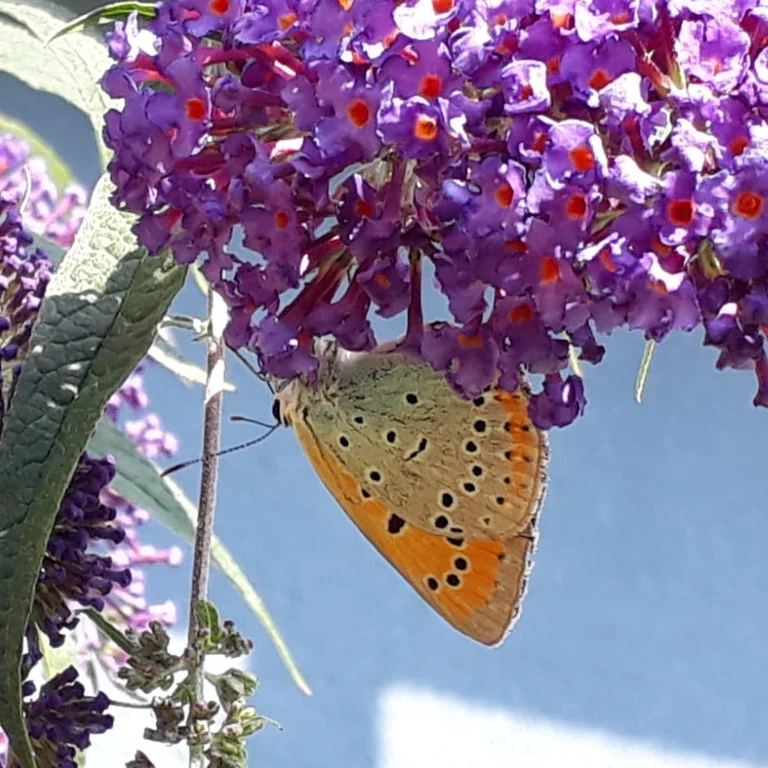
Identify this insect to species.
Lycaena dispar
